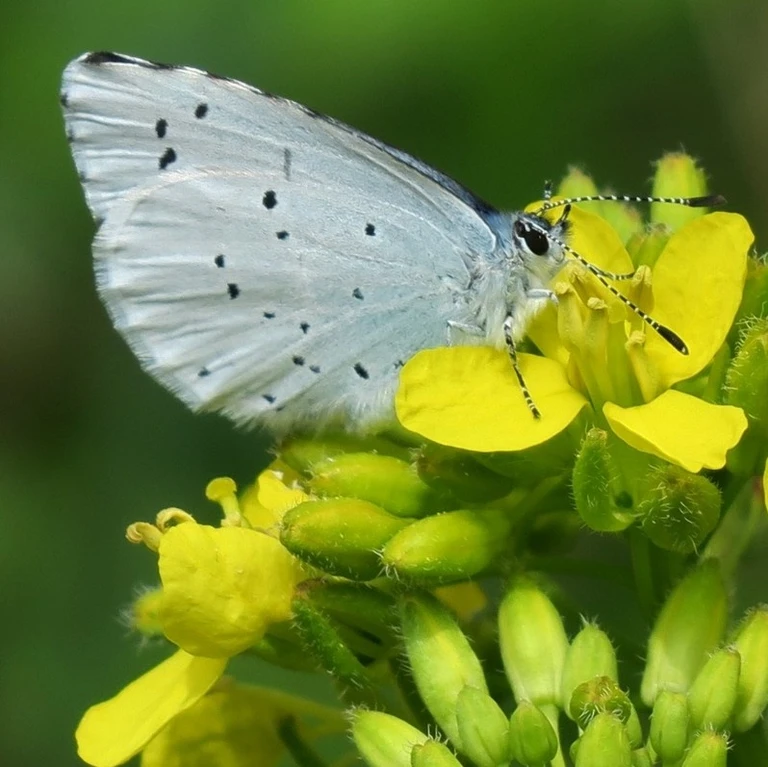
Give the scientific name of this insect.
Celastrina argiolus
